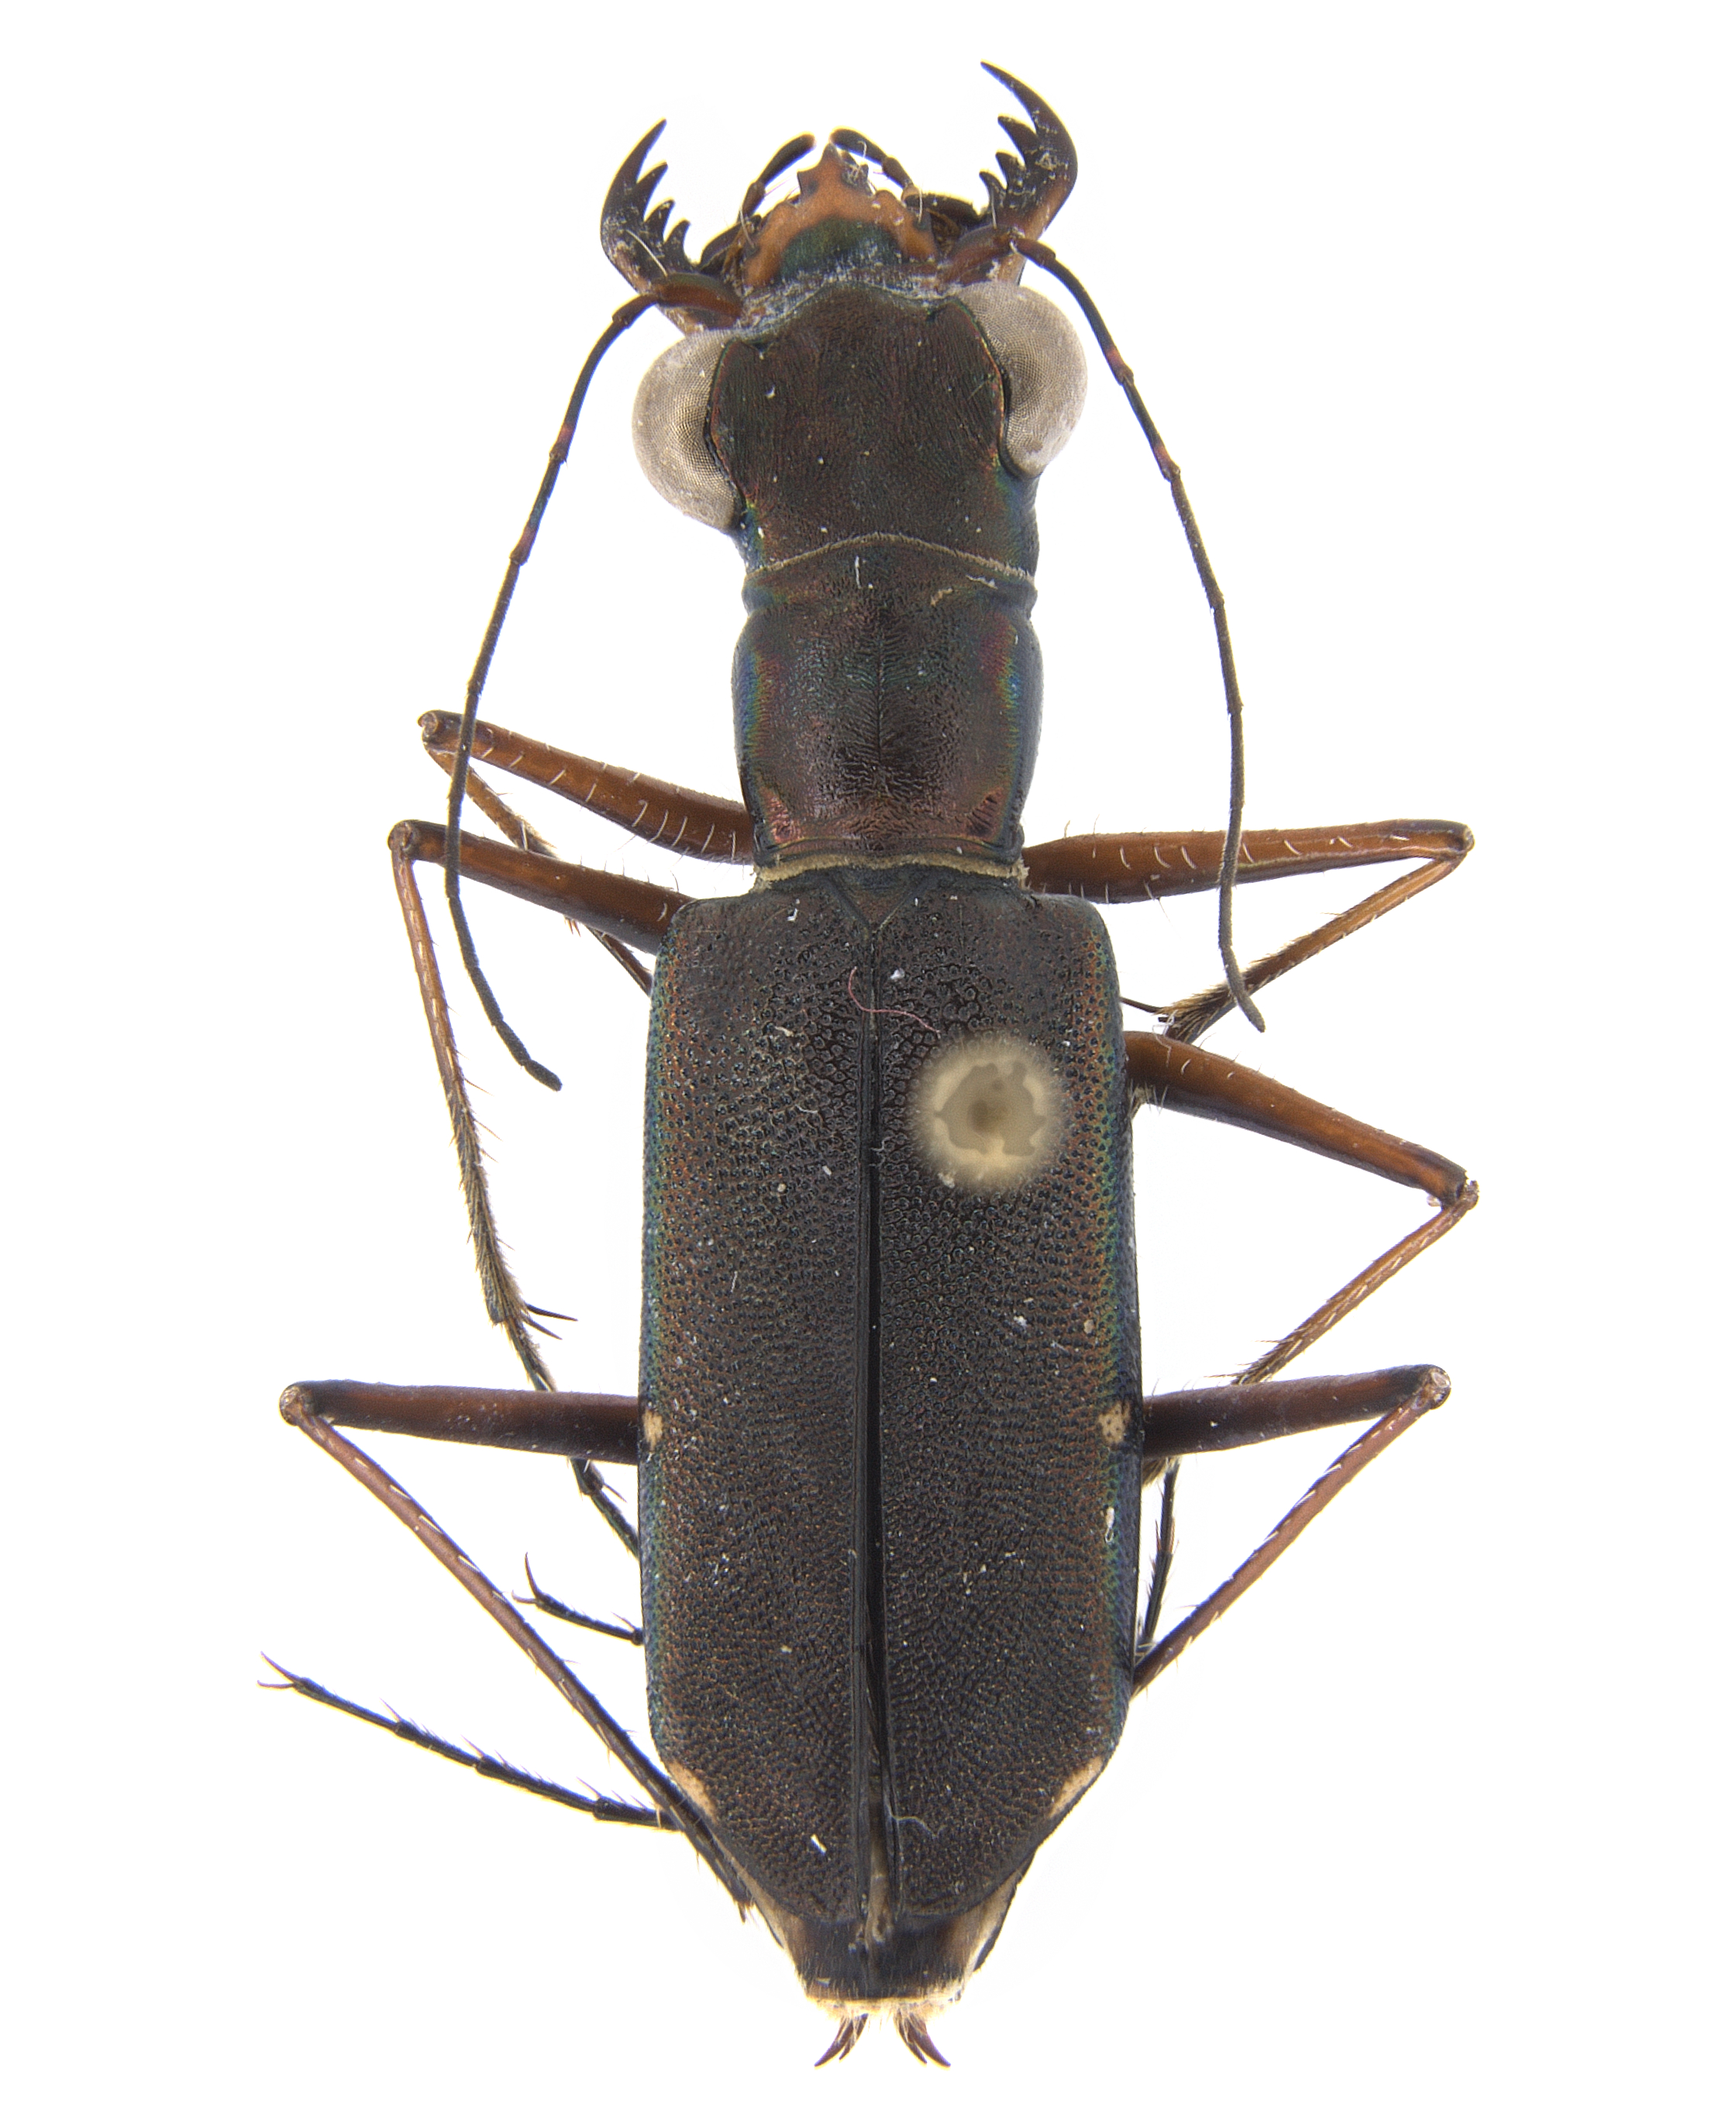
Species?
Odontocheila annulicornis
